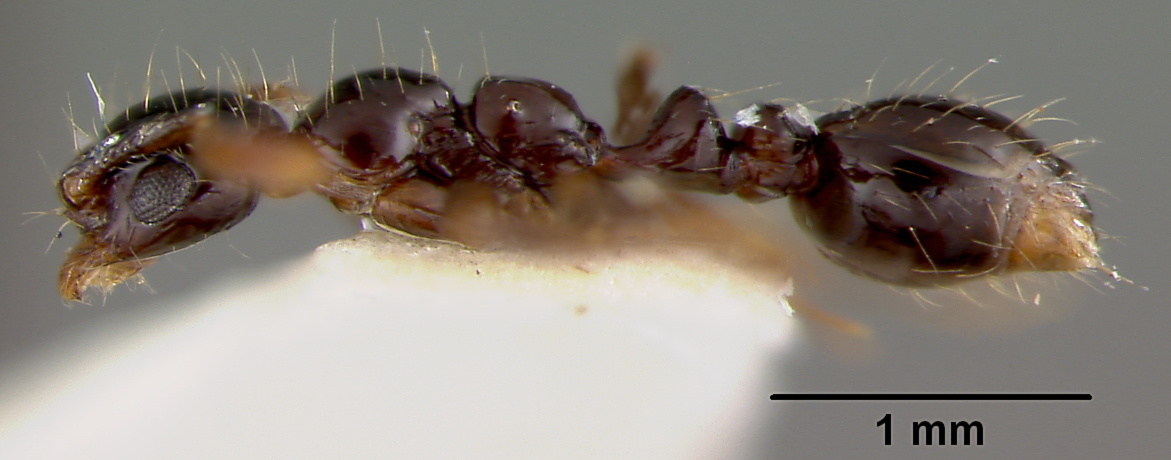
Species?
Megalomyrmex incisus
